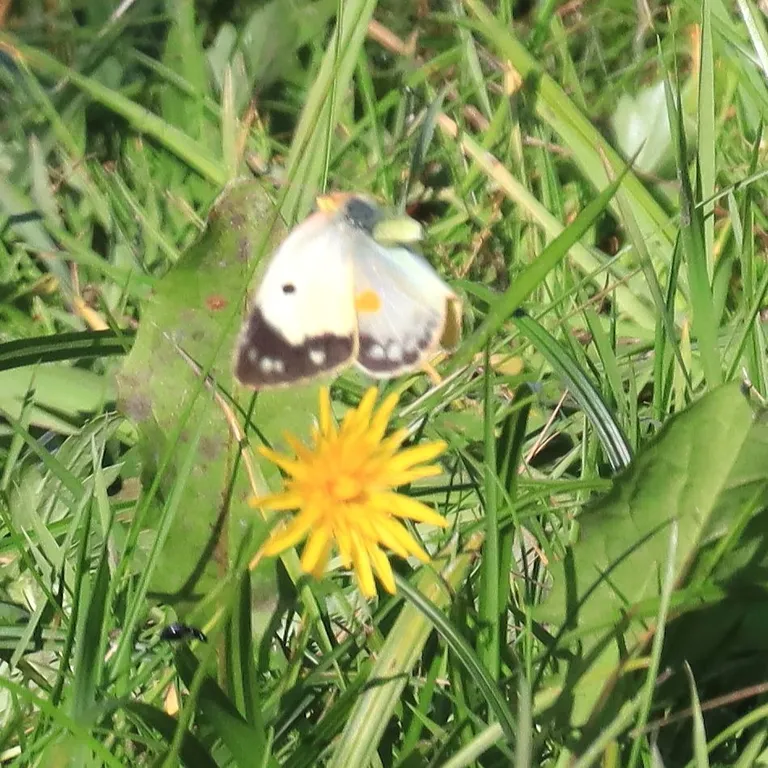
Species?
Colias croceus
